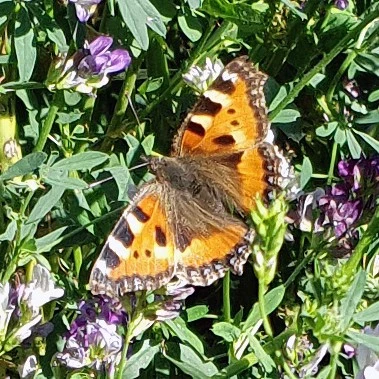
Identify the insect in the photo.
Aglais urticae
